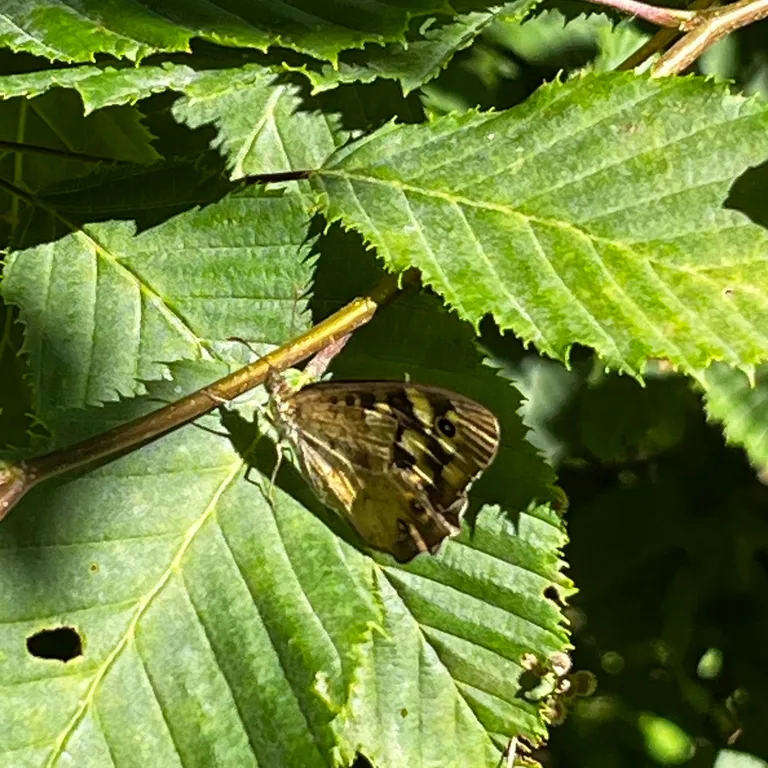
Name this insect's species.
Pararge aegeria
